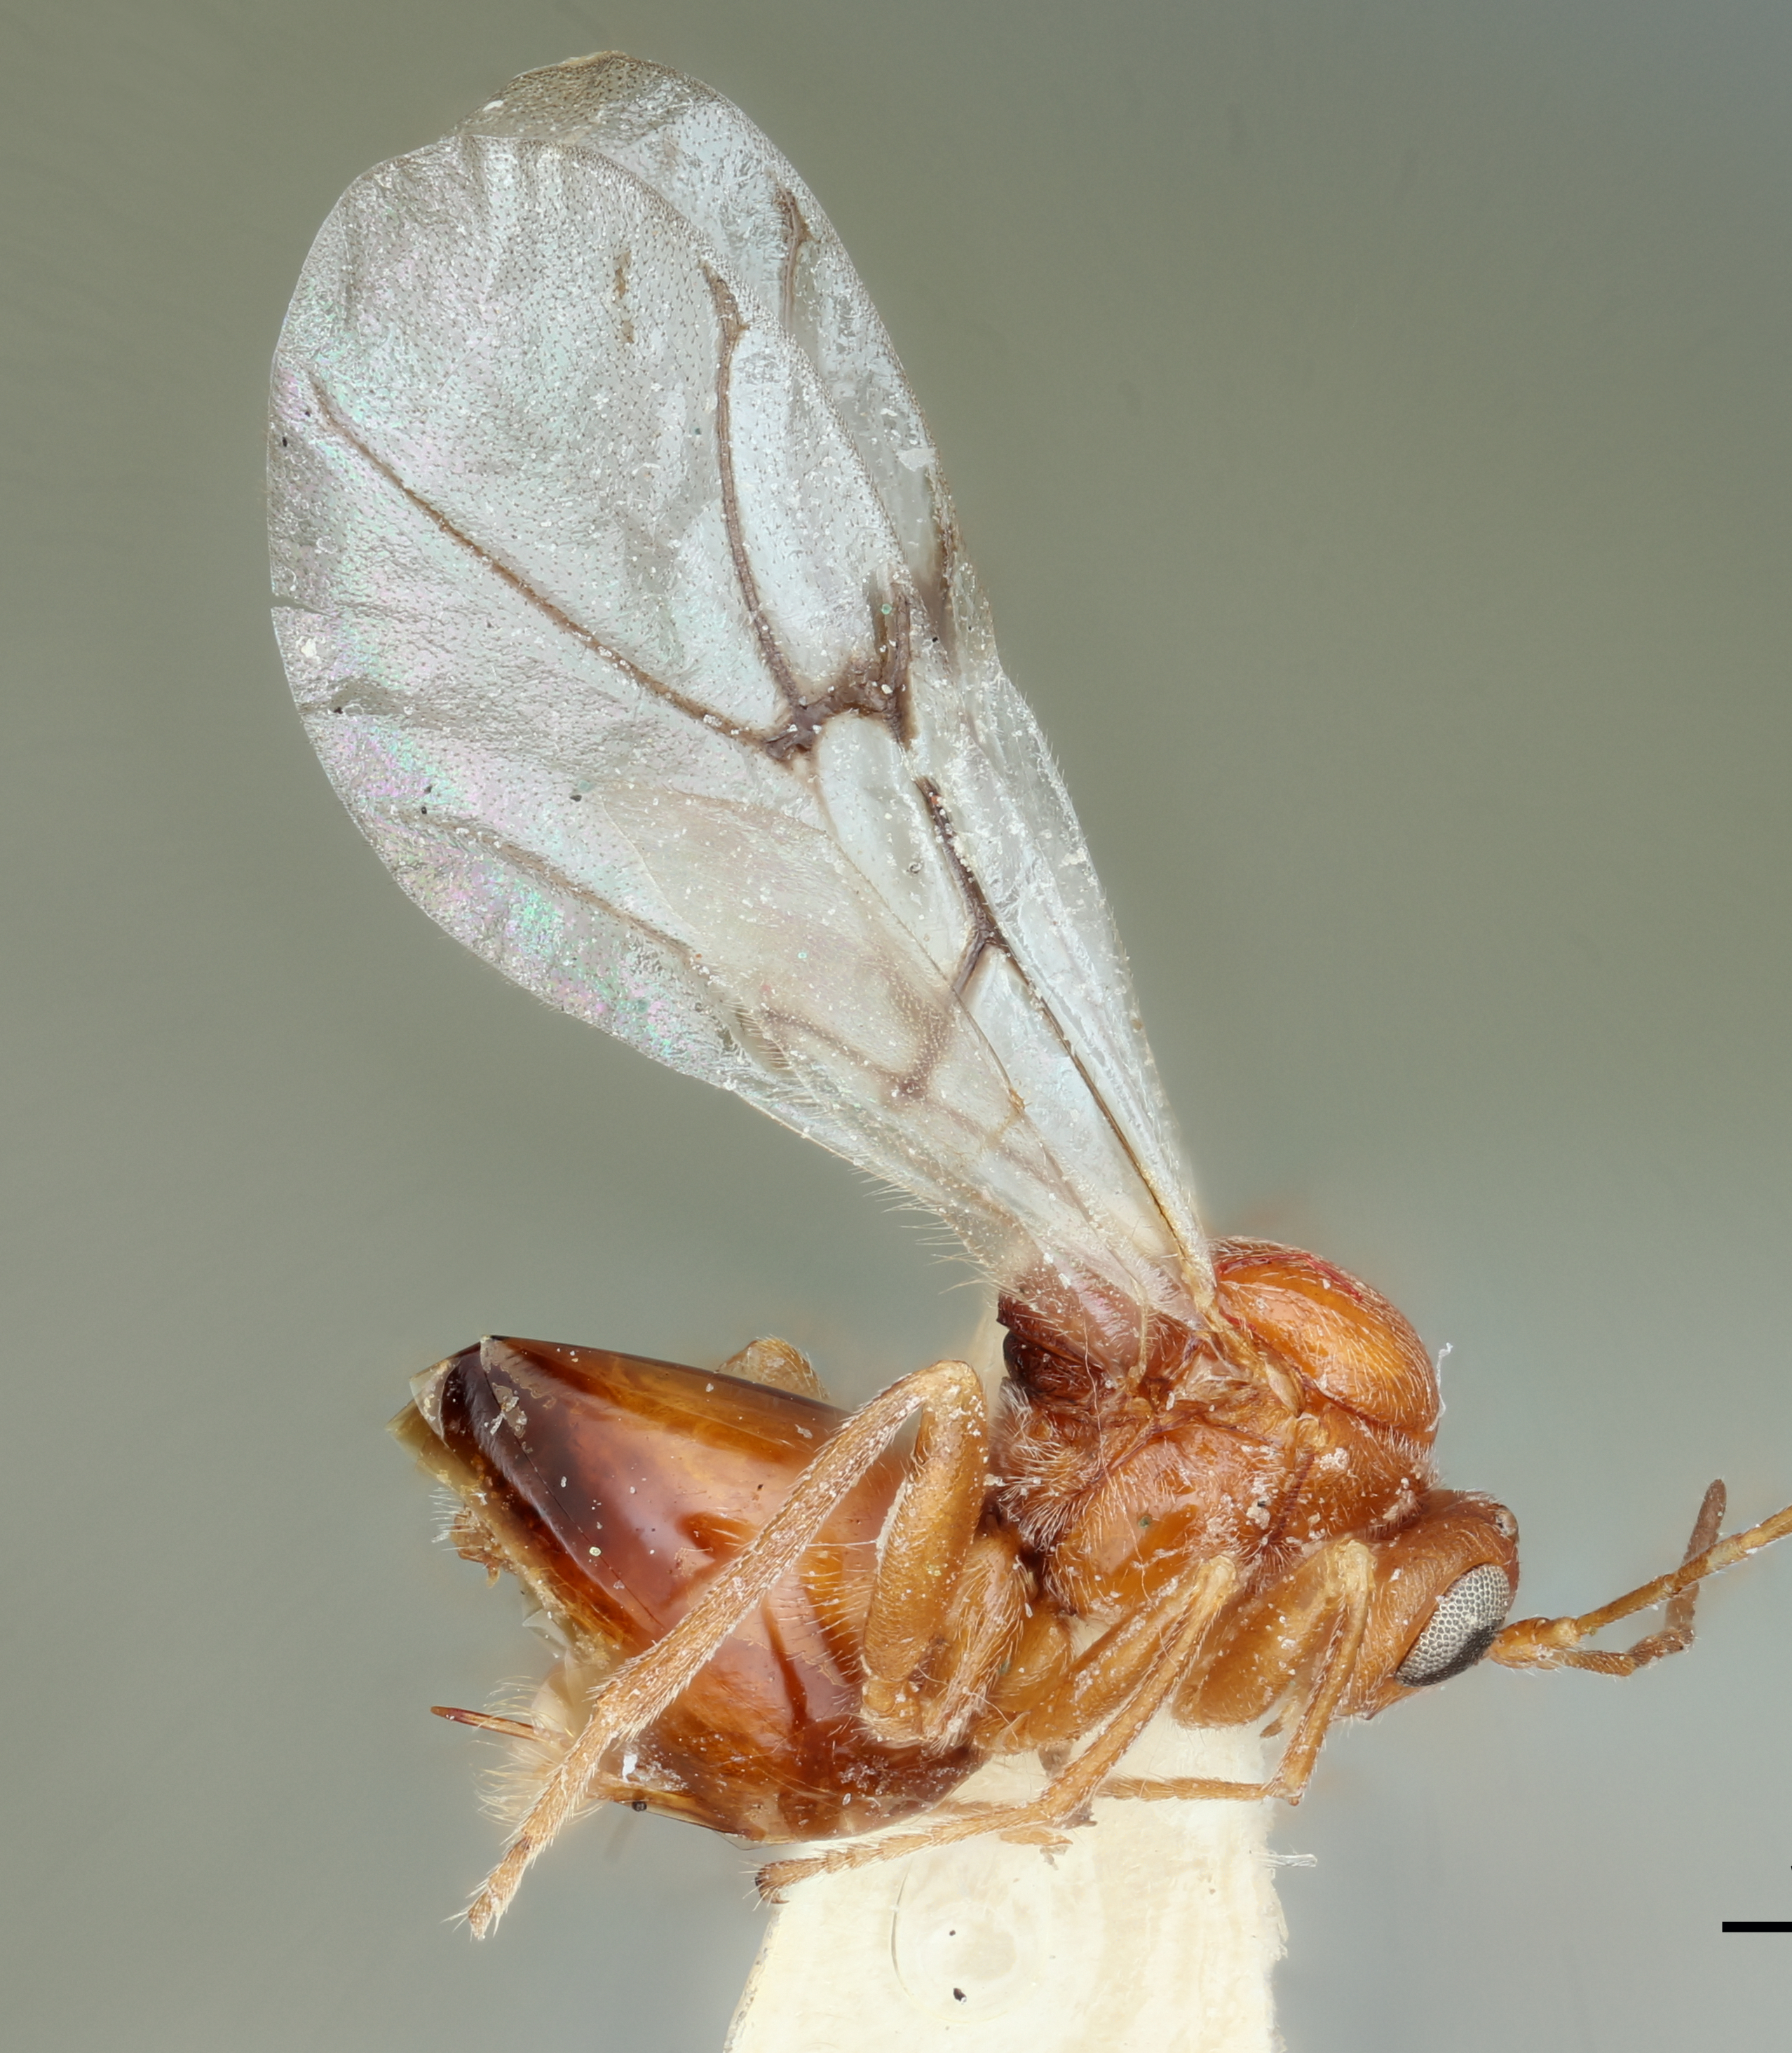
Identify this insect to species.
Antron franklinensis
